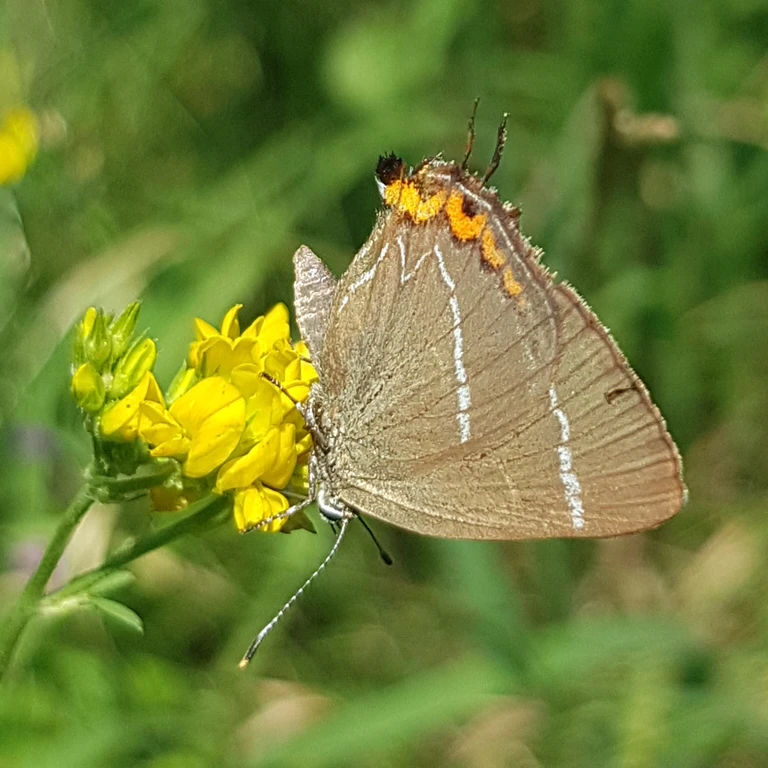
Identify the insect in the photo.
Satyrium w-album
